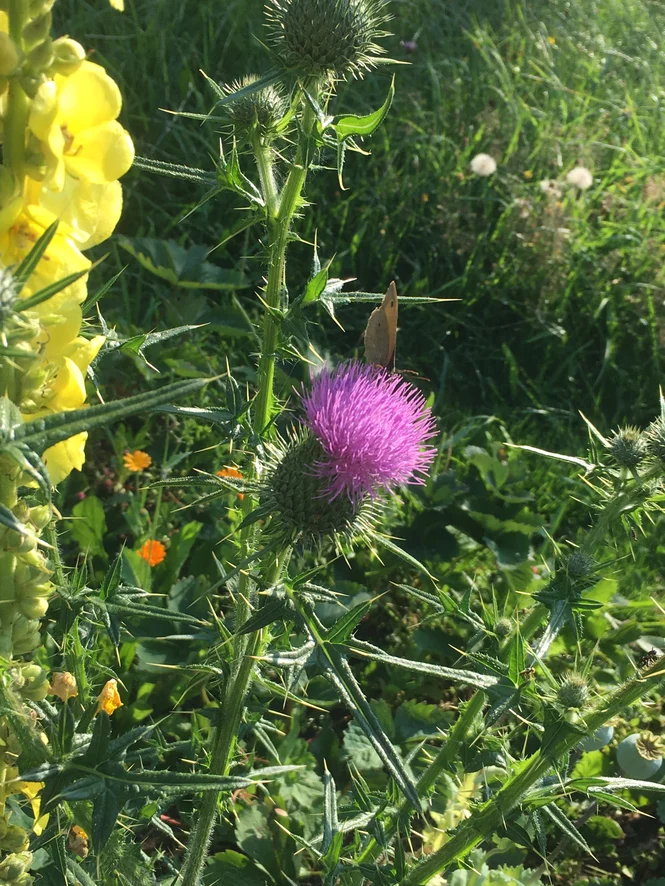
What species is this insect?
Maniola jurtina
